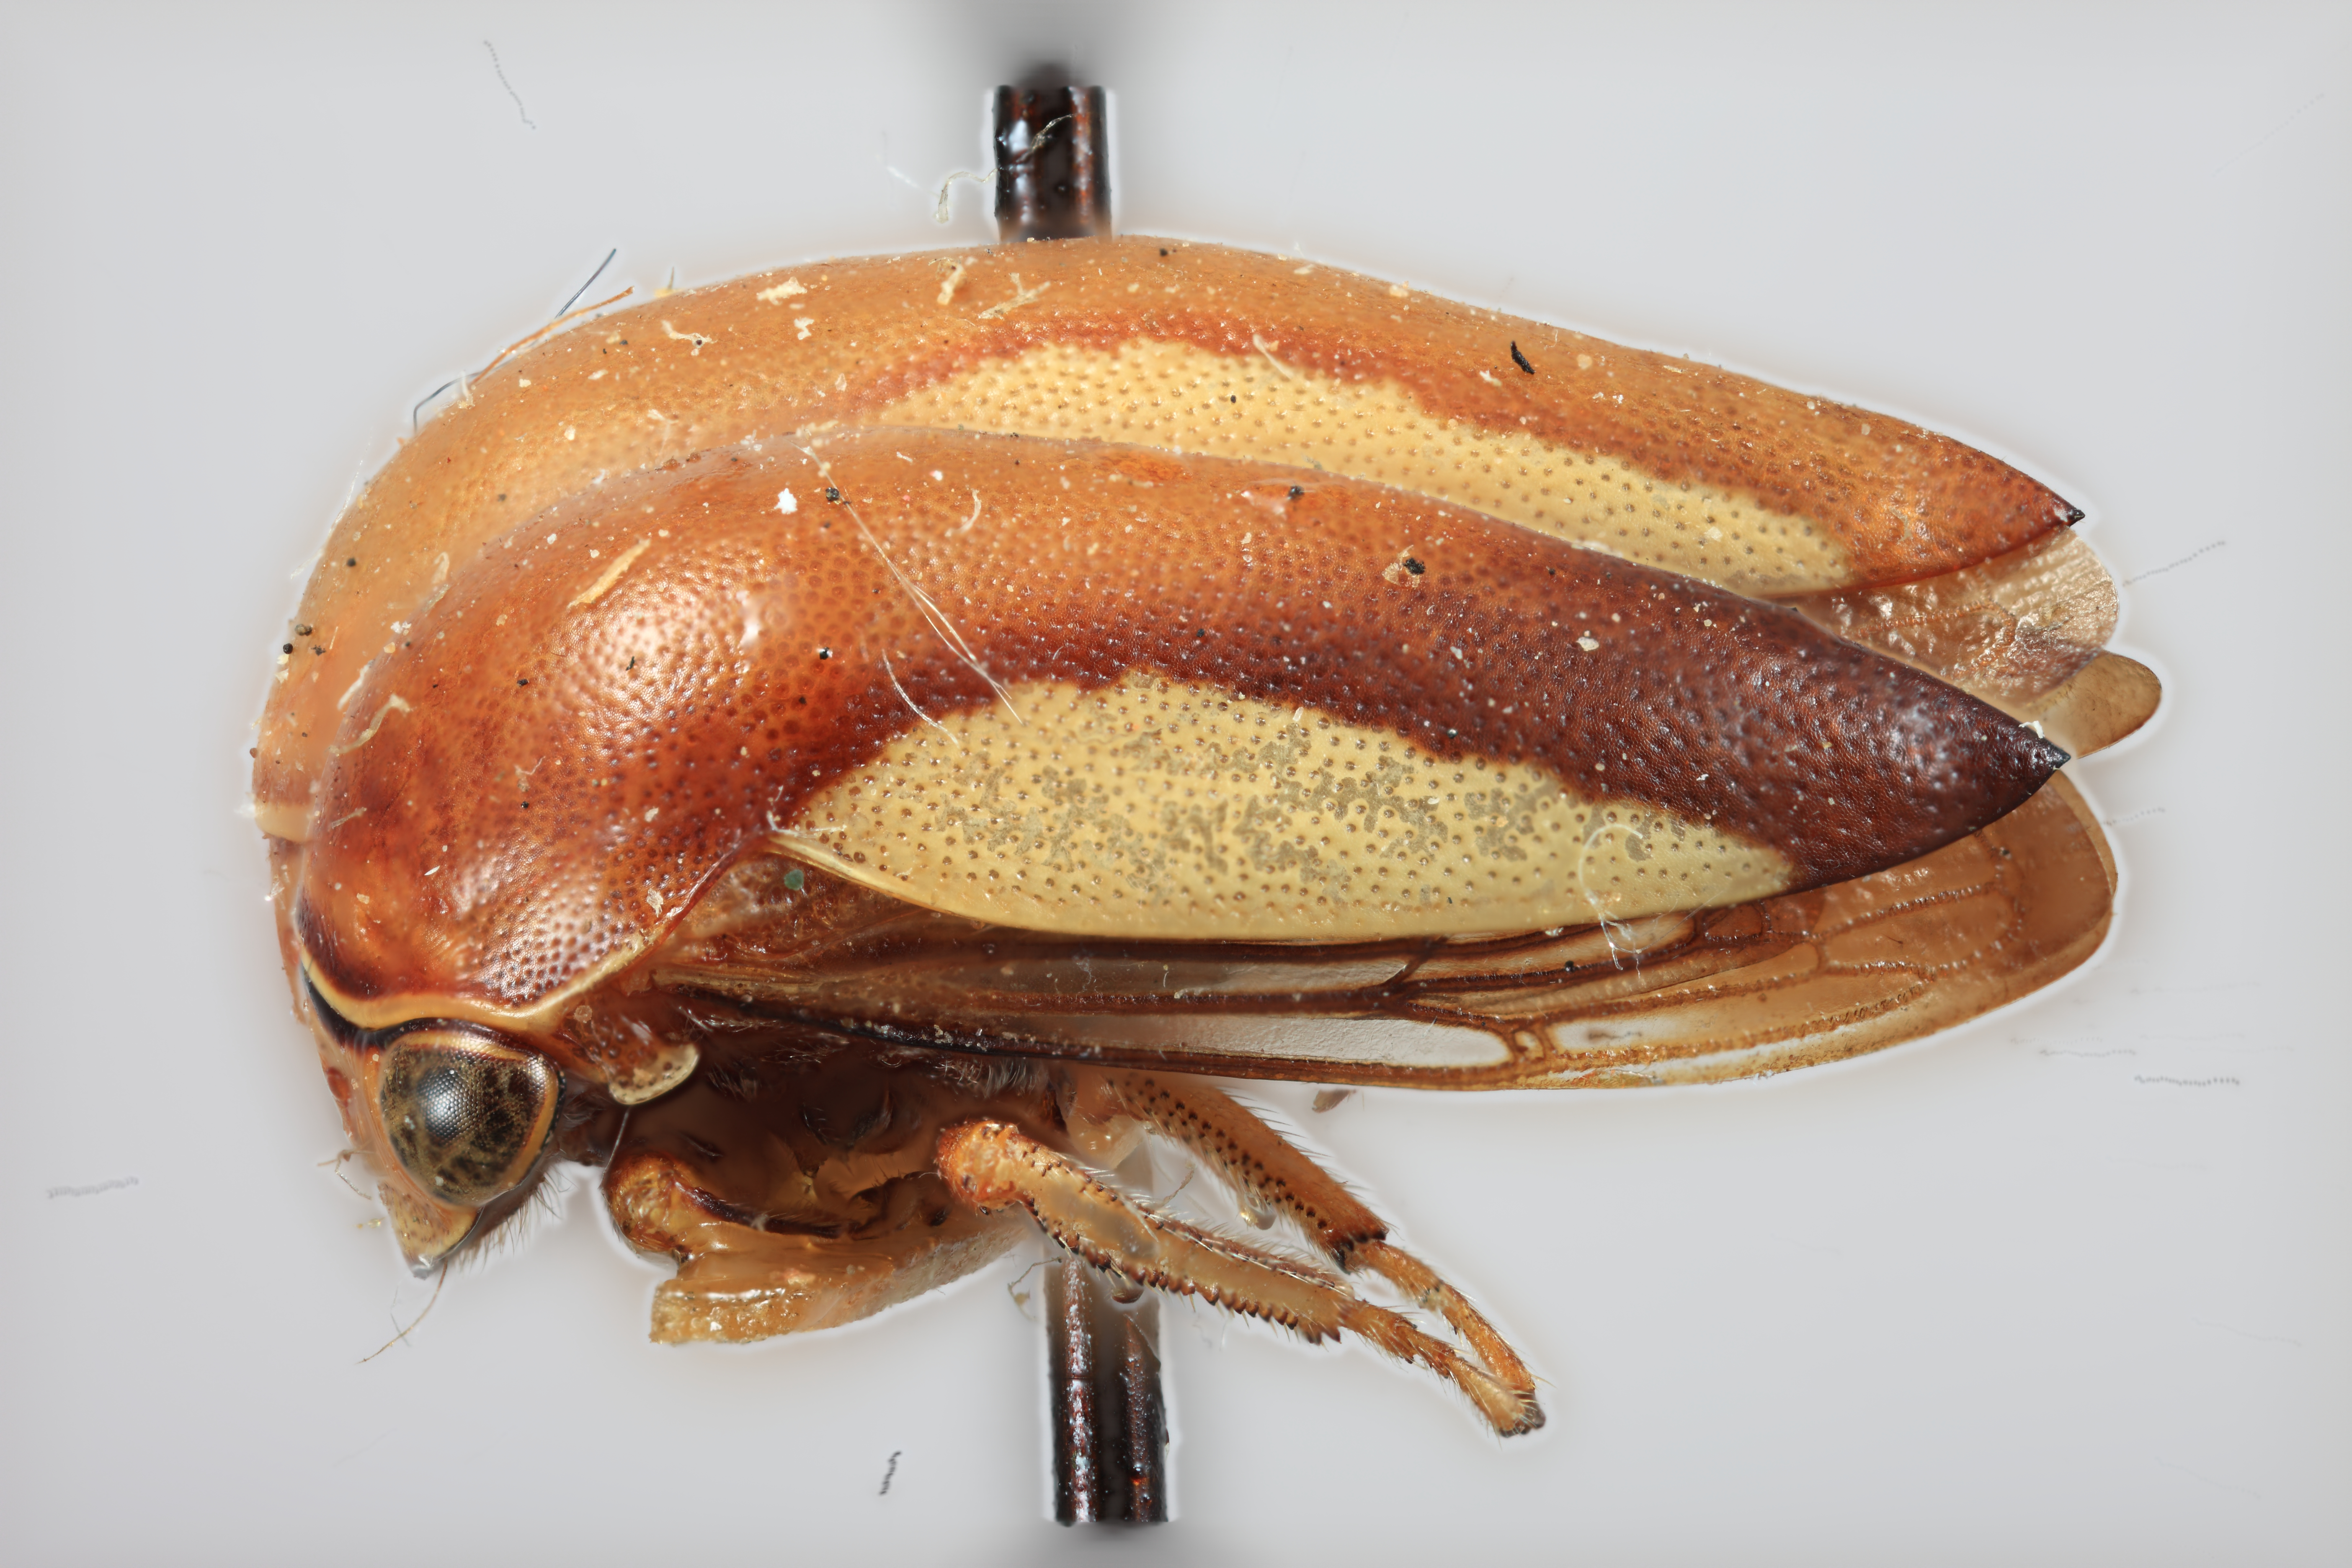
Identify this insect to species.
Stictopelta caerulea
